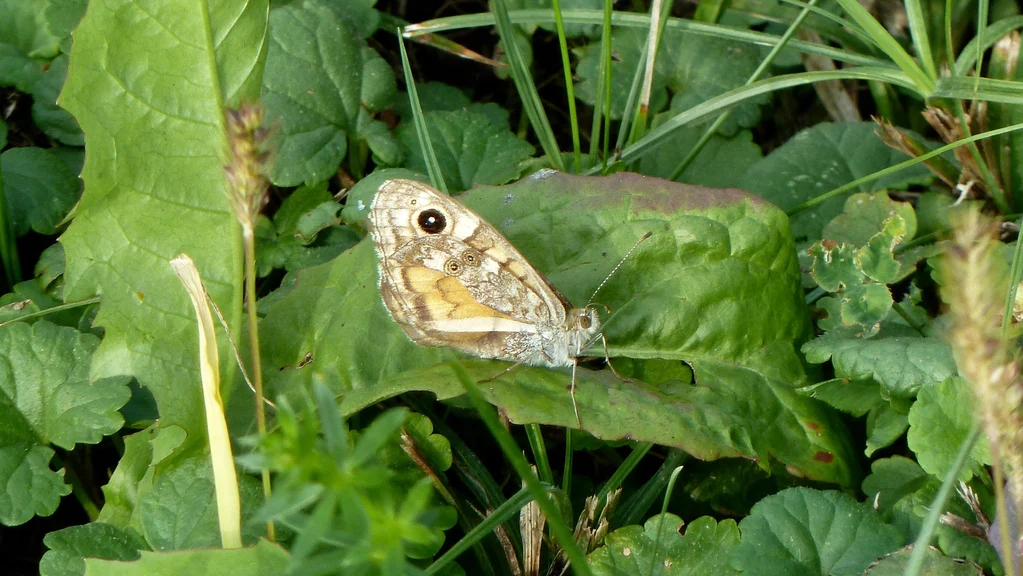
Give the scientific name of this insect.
Lasiommata megera (also Pararge megera)
